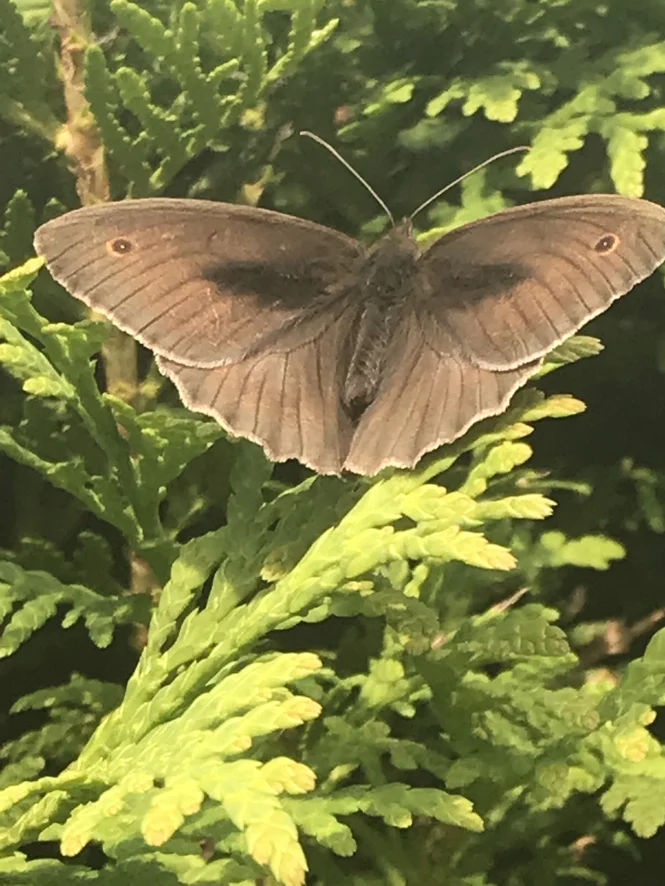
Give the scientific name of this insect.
Maniola jurtina
